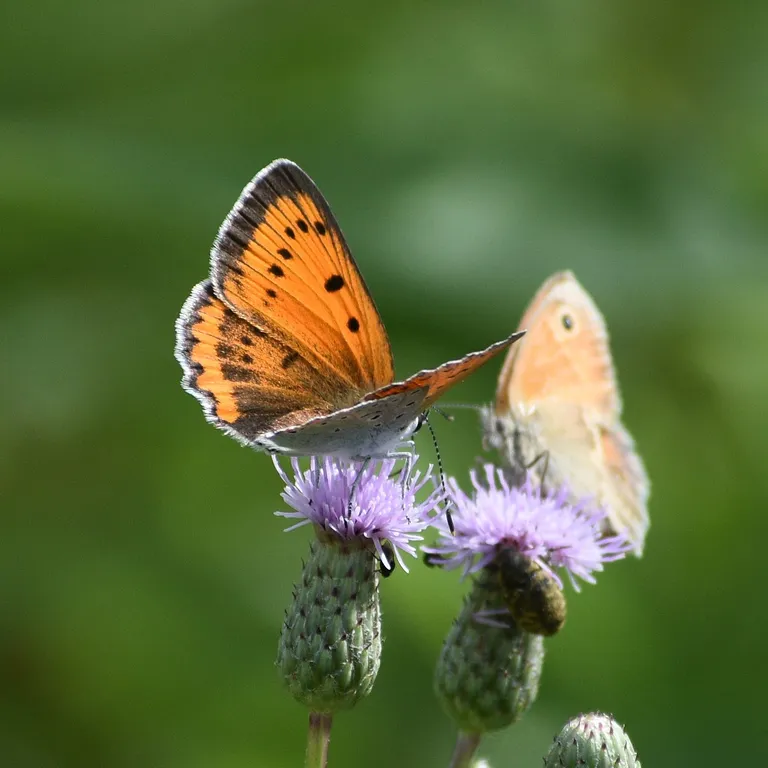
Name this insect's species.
Lycaena dispar
